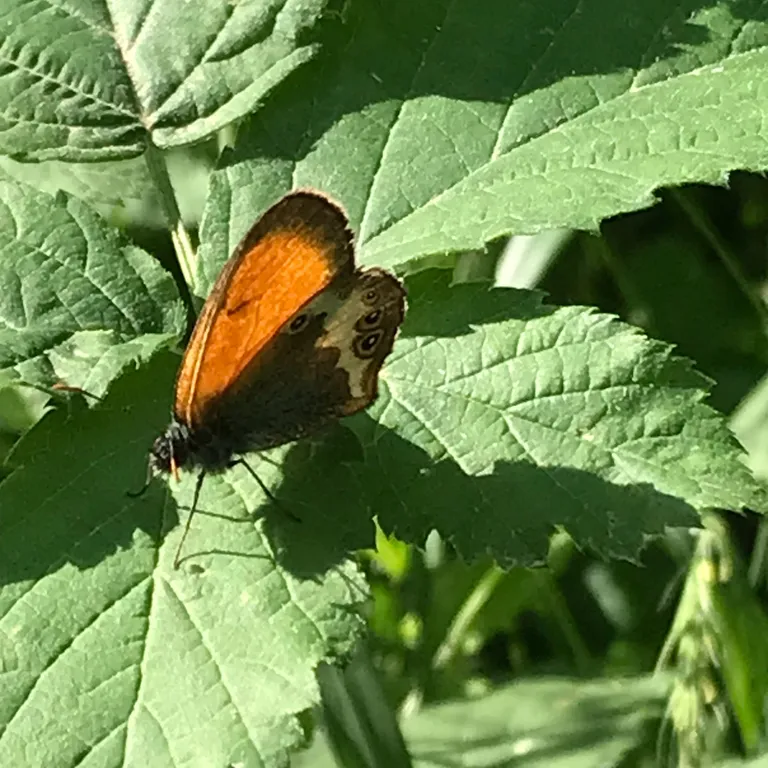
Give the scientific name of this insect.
Coenonympha arcania
